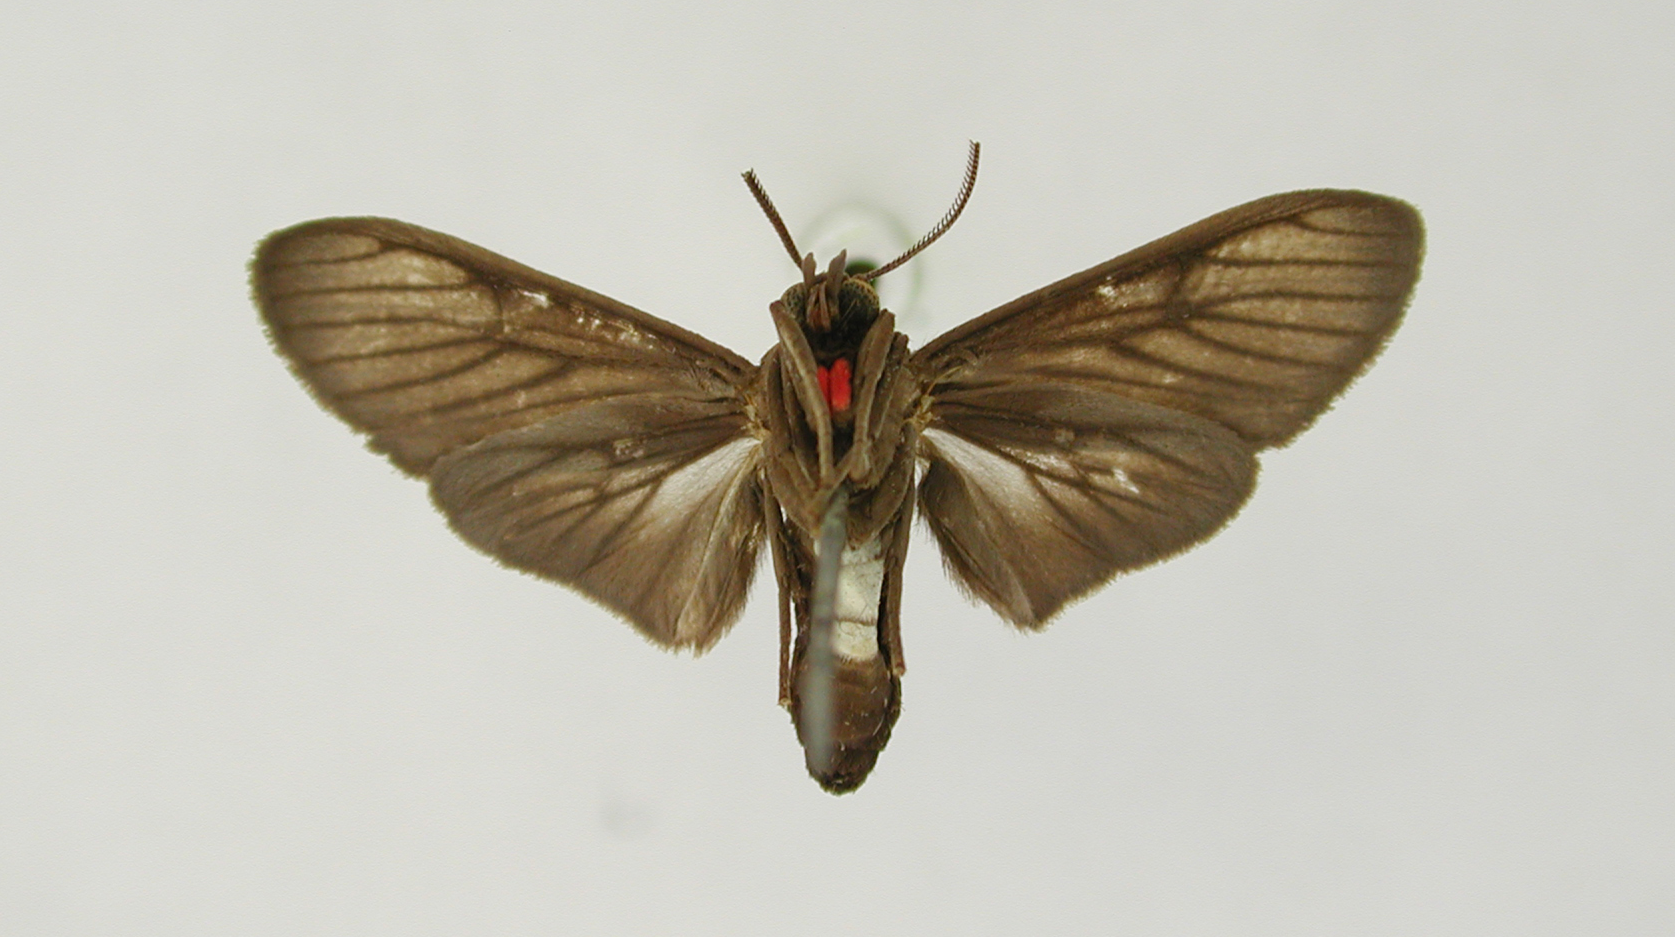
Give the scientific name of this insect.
Heliura aelia
